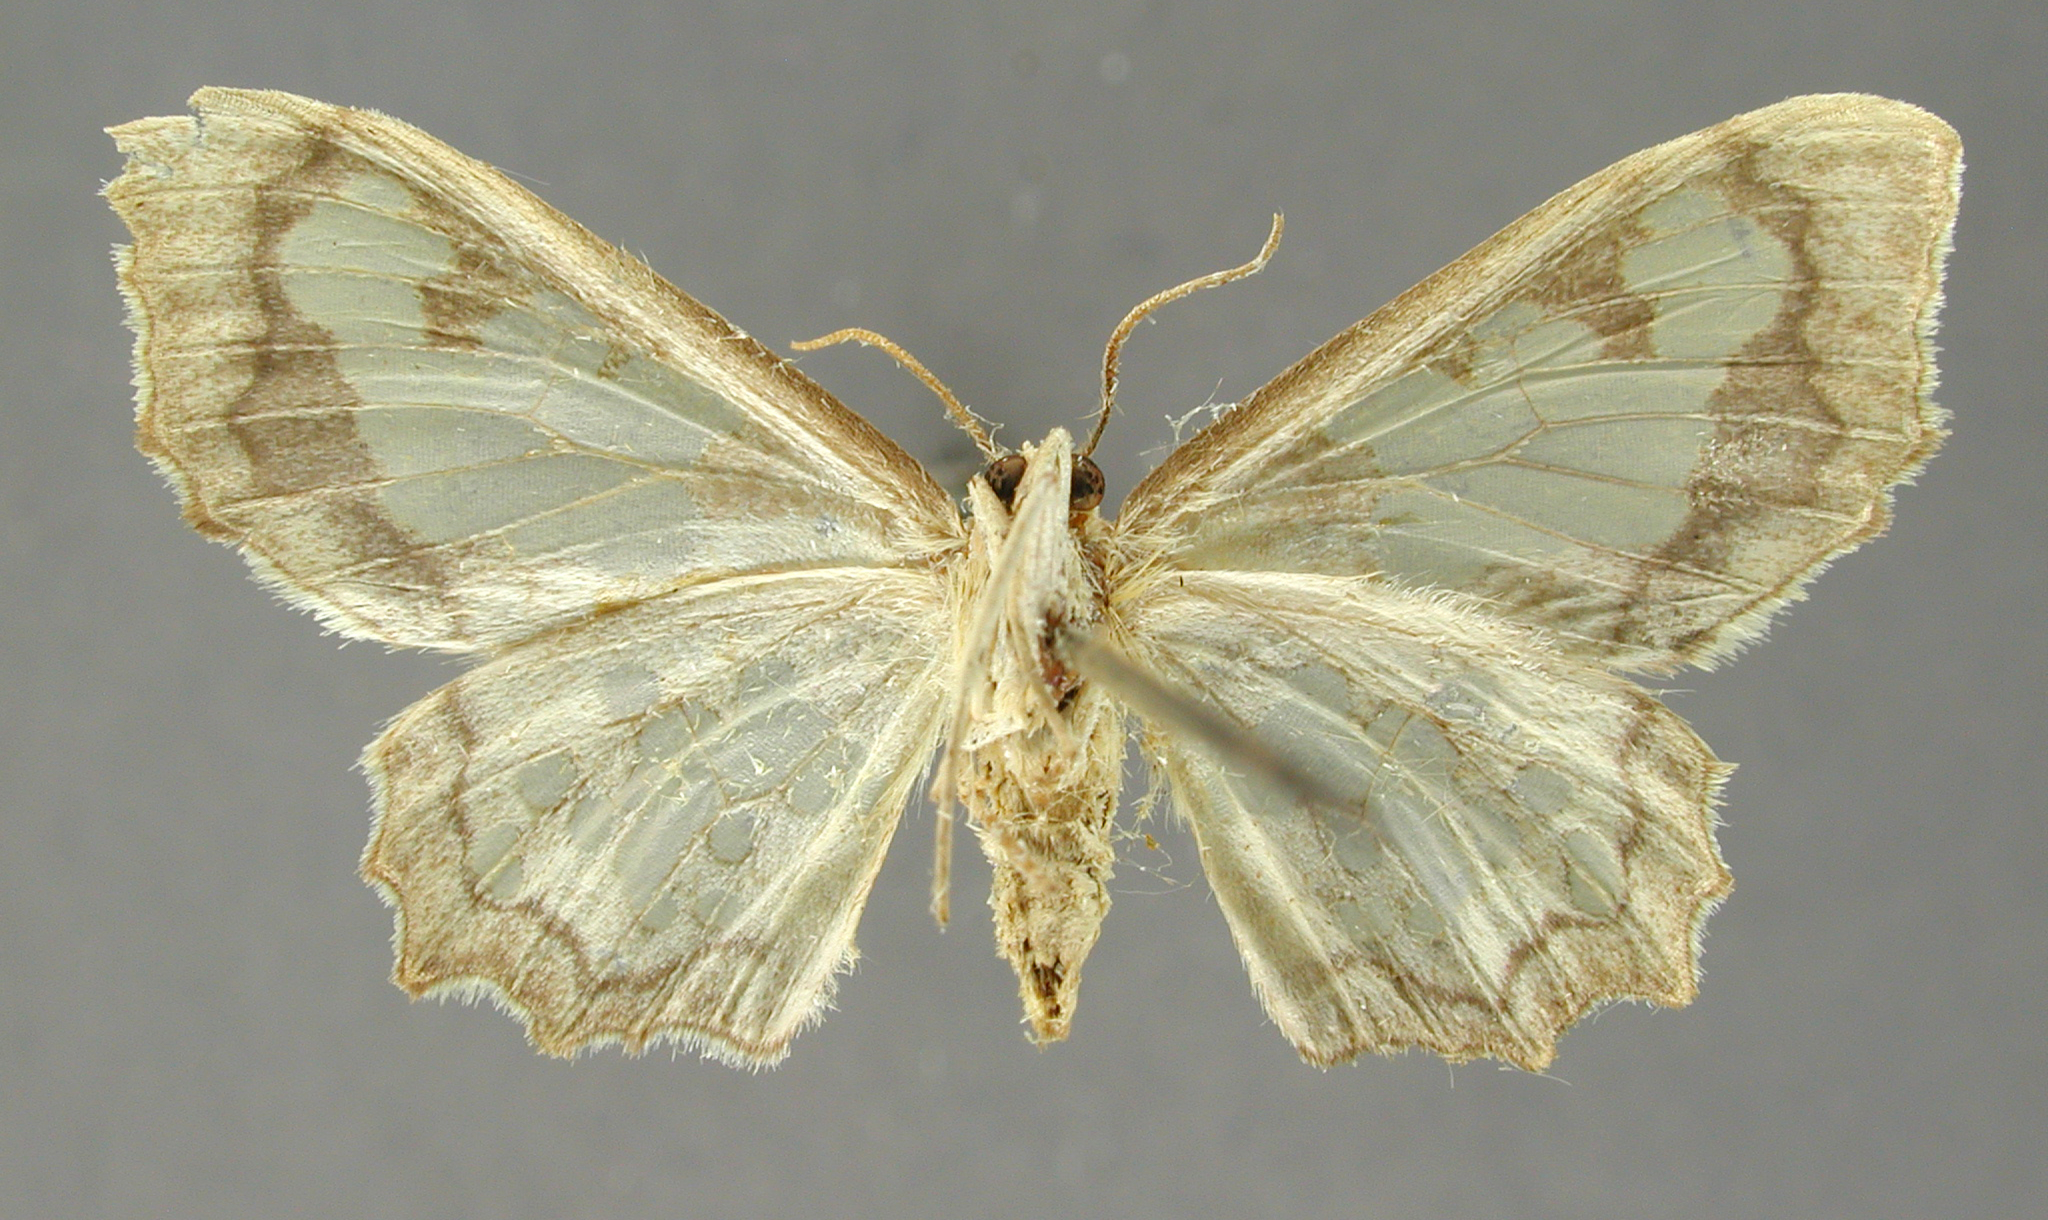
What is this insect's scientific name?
Pseudasellodes lacunata
